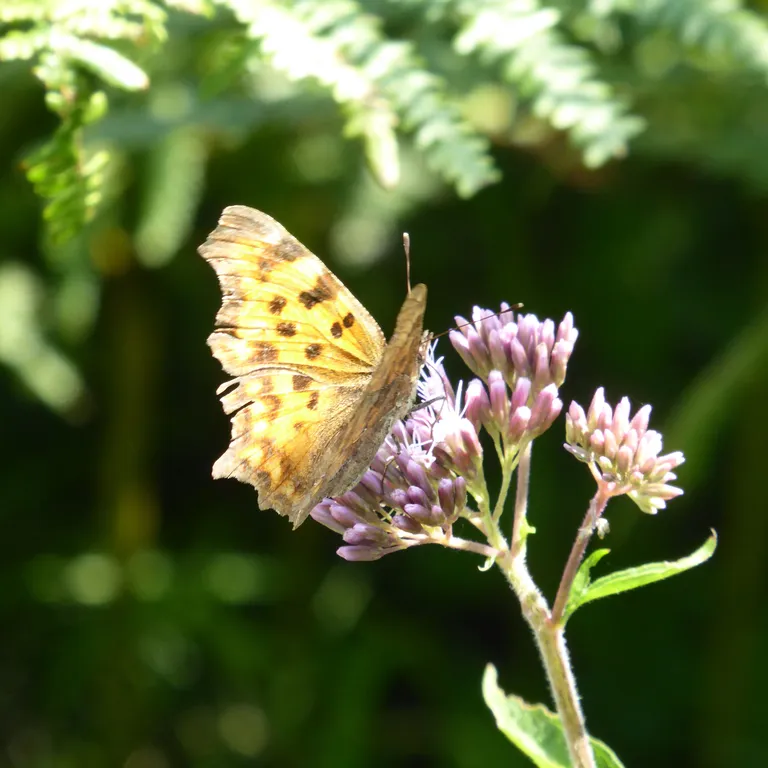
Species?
Polygonia c-album
